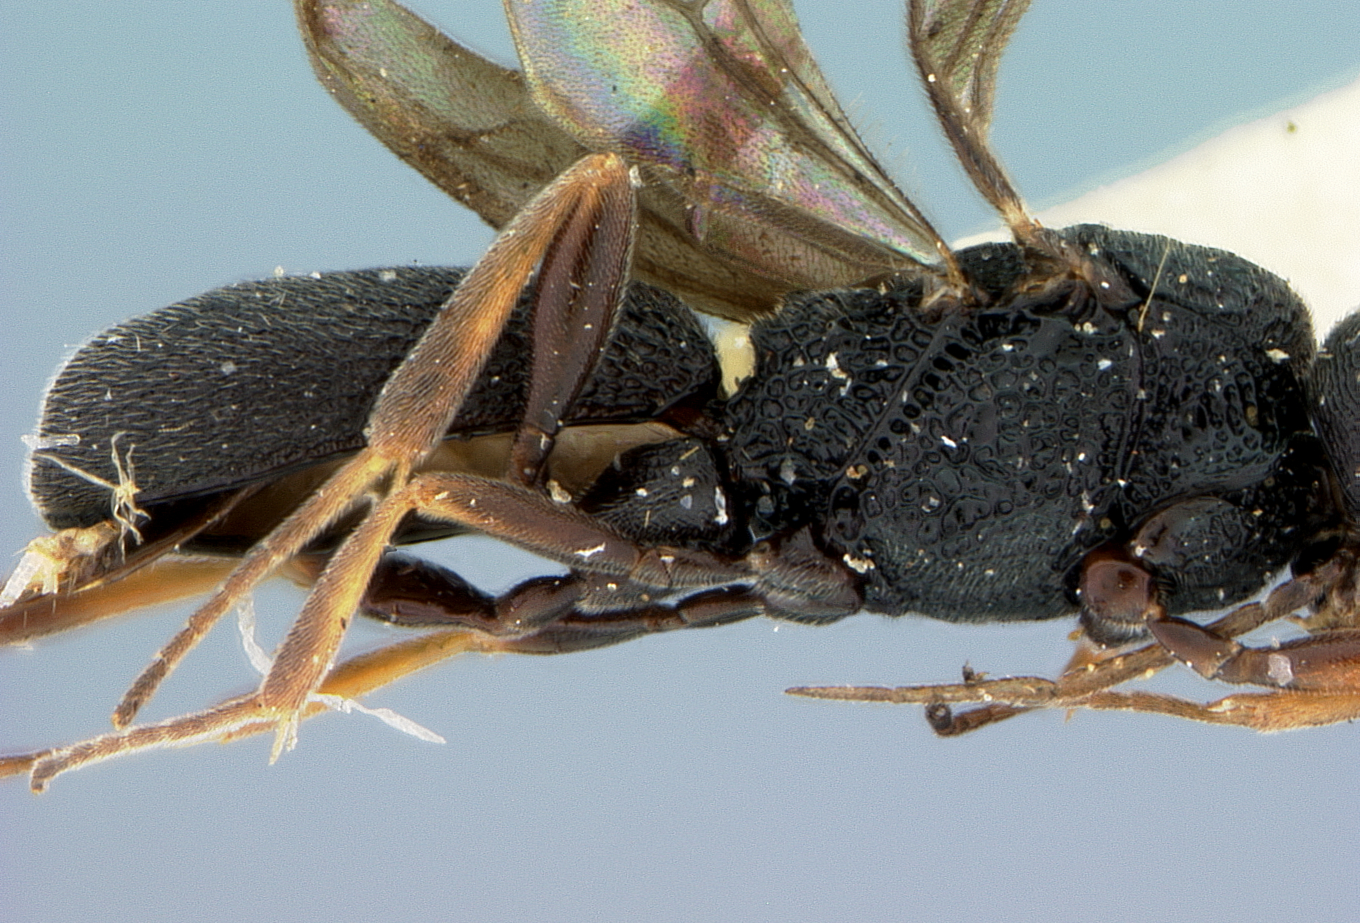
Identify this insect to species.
Chelonus longipalpis
